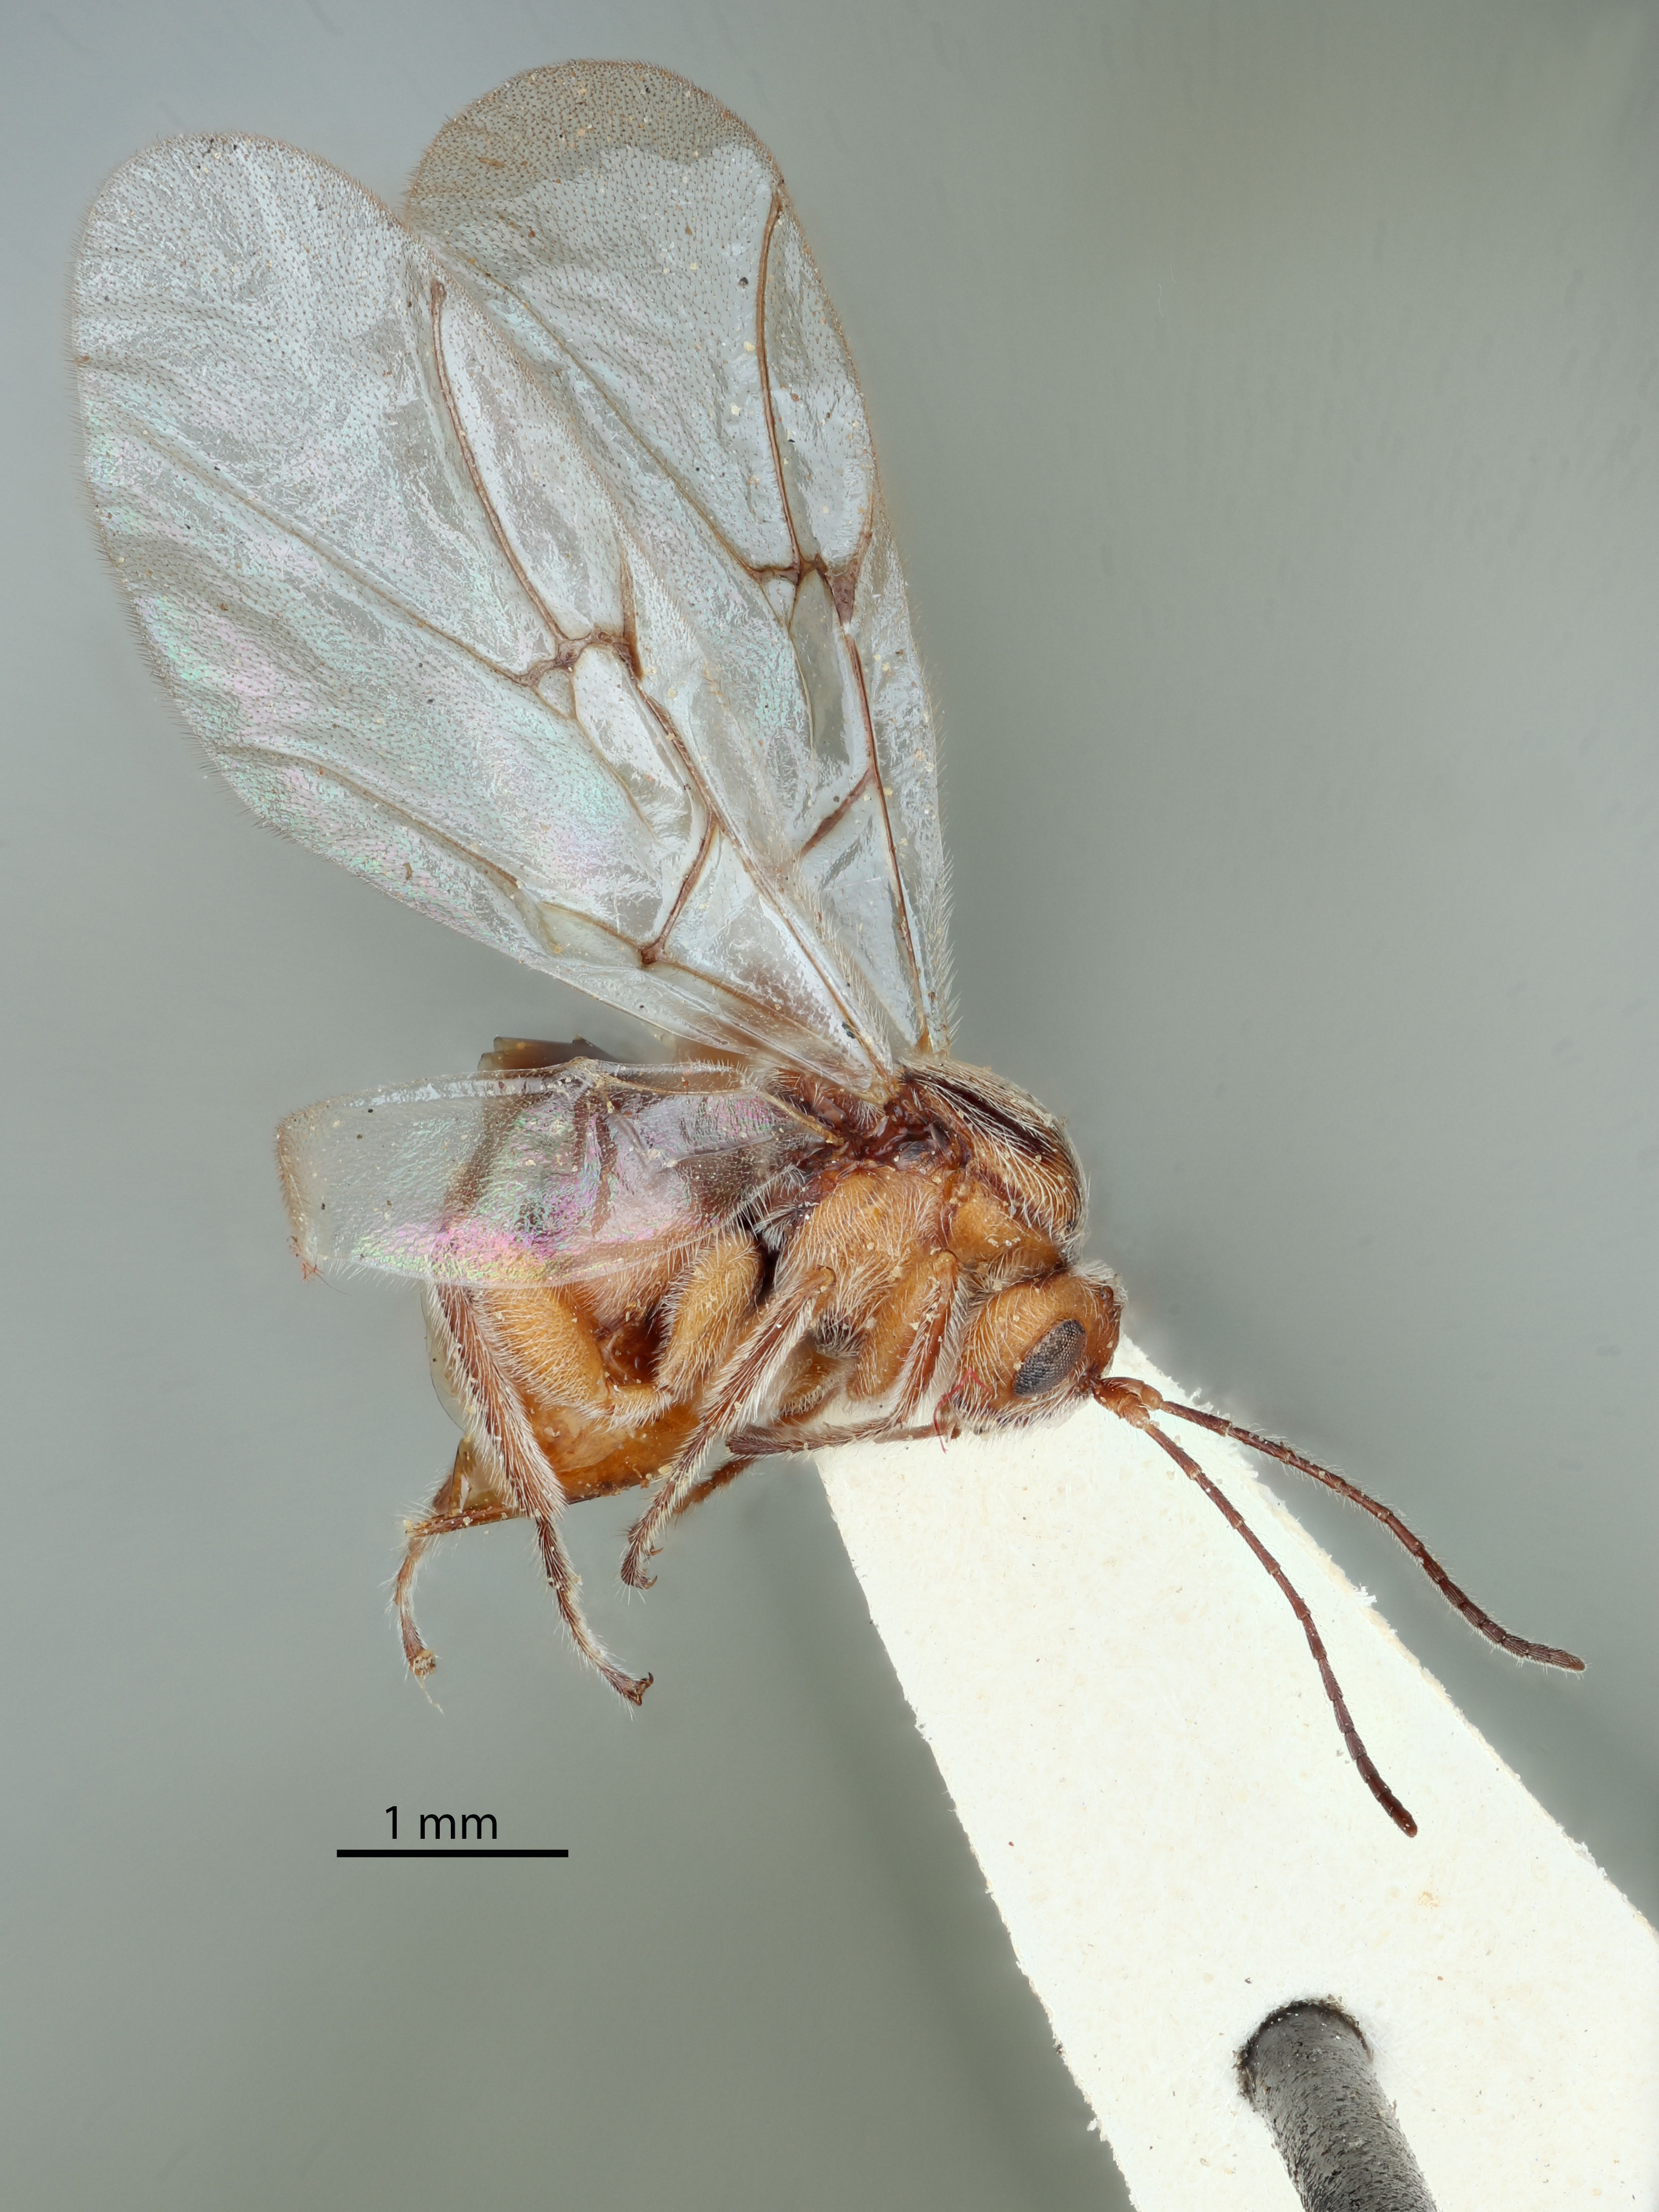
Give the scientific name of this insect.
Disholcaspis prehensa
